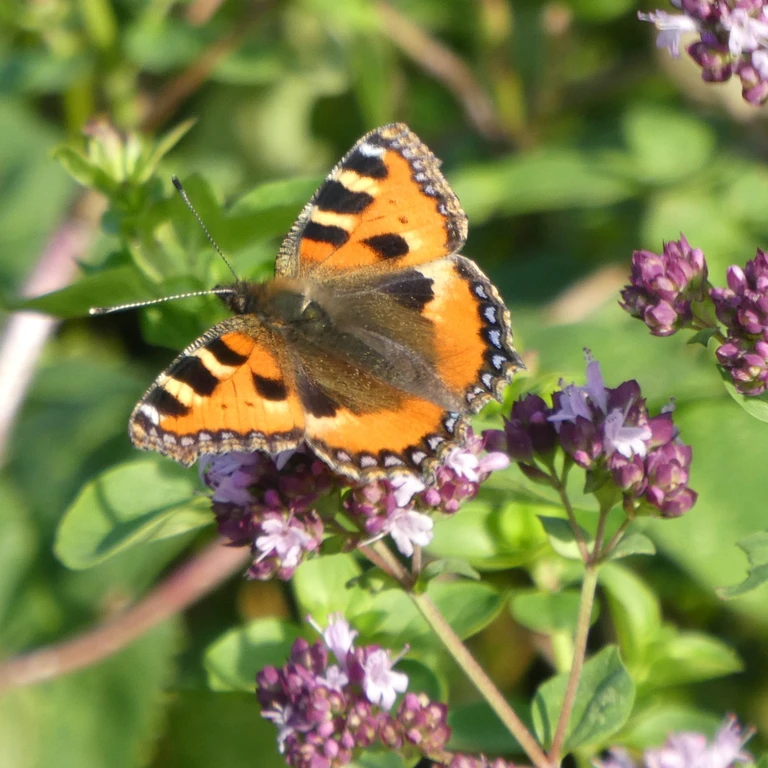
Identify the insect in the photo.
Aglais urticae
